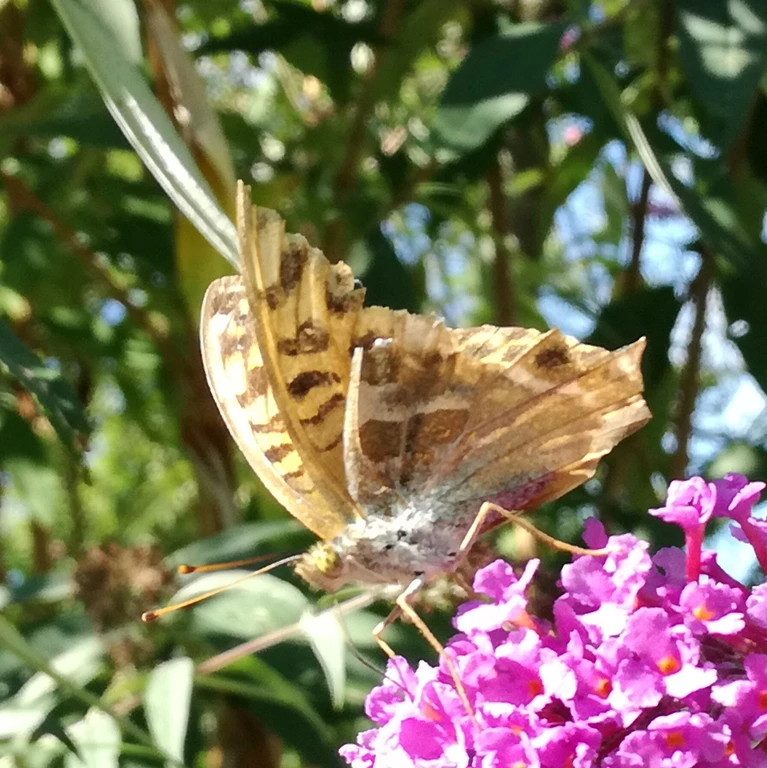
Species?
Argynnis paphia
